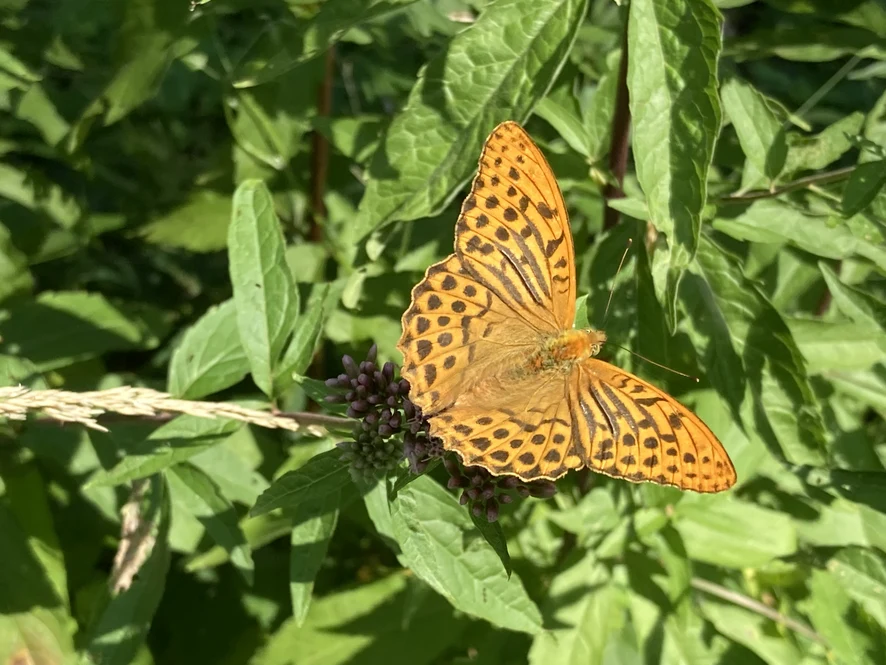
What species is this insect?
Argynnis paphia
